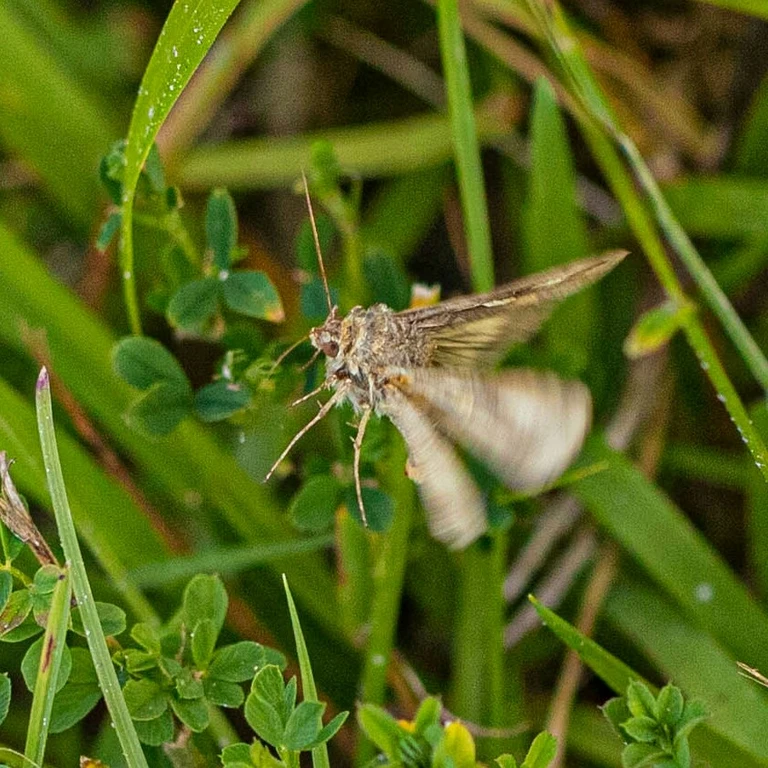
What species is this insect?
Autographa gamma
